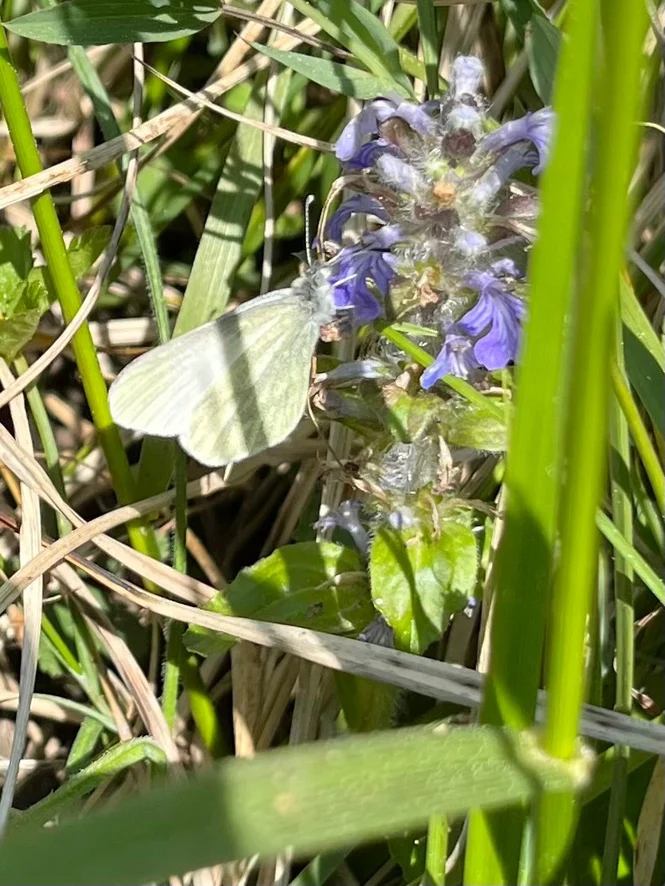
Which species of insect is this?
Leptidea sinapis/juvernica
